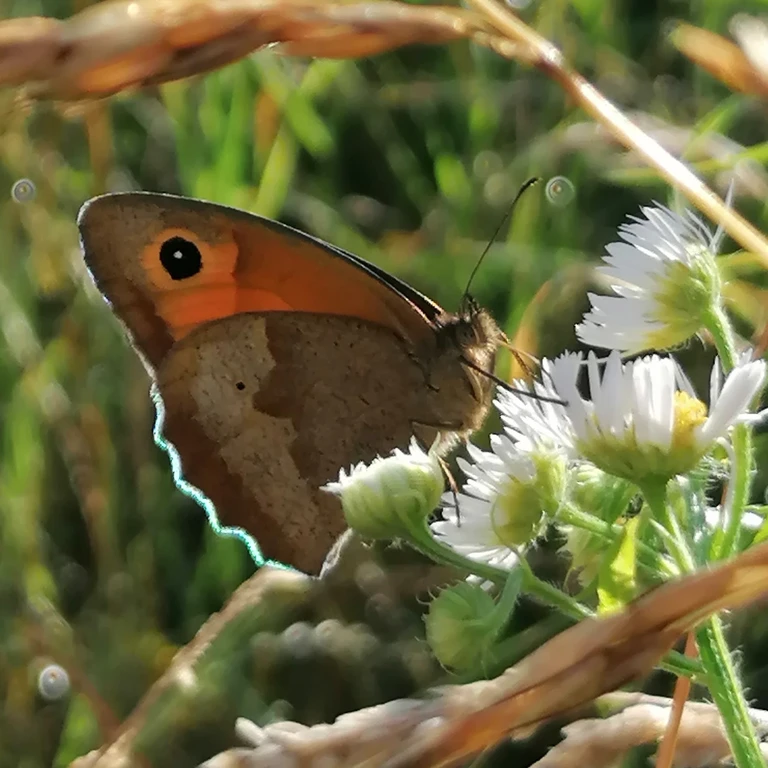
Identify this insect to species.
Maniola jurtina
